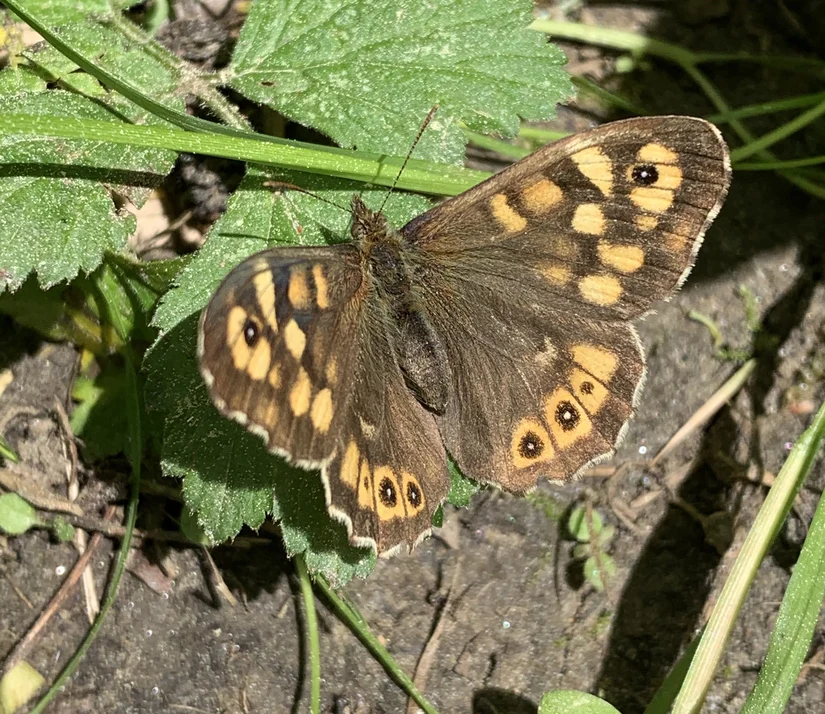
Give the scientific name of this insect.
Pararge aegeria
